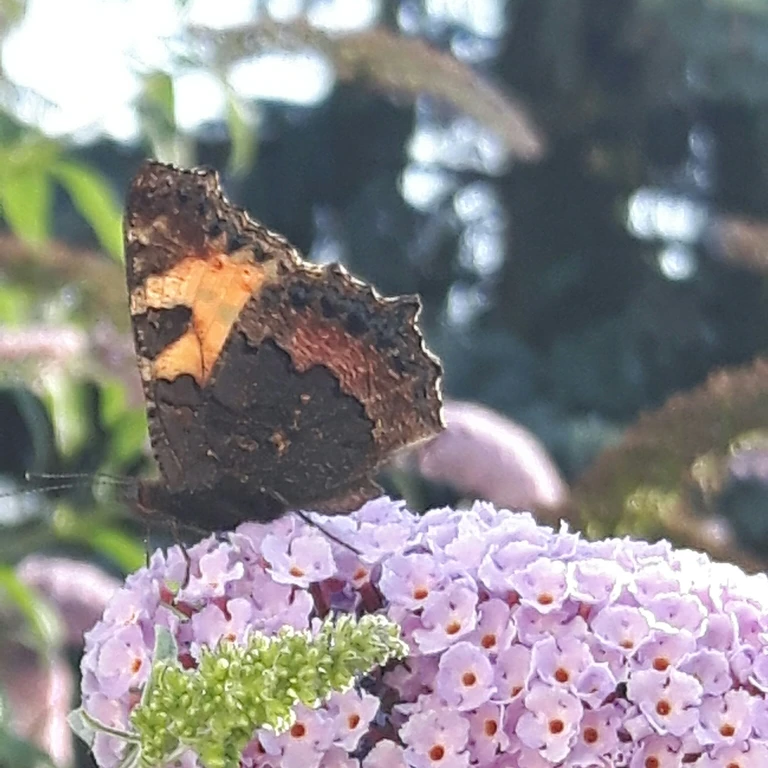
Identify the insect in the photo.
Aglais urticae
